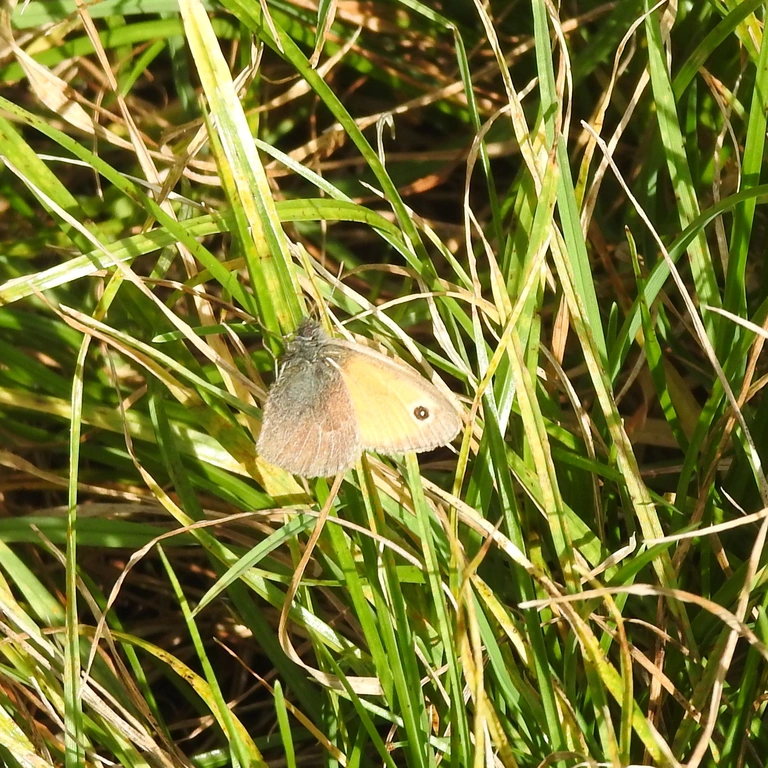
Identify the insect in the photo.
Coenonympha pamphilus
